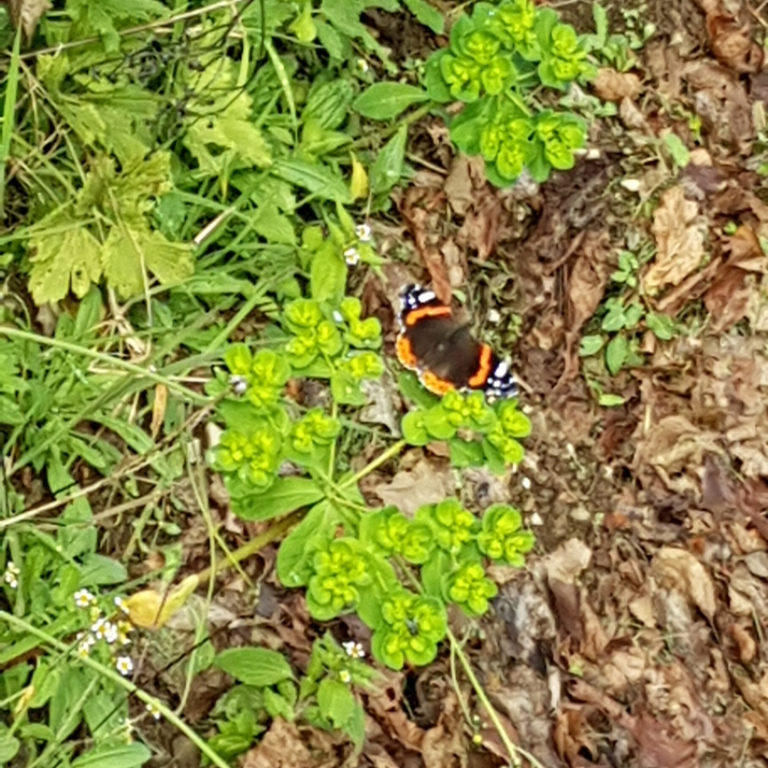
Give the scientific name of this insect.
Vanessa atalanta
